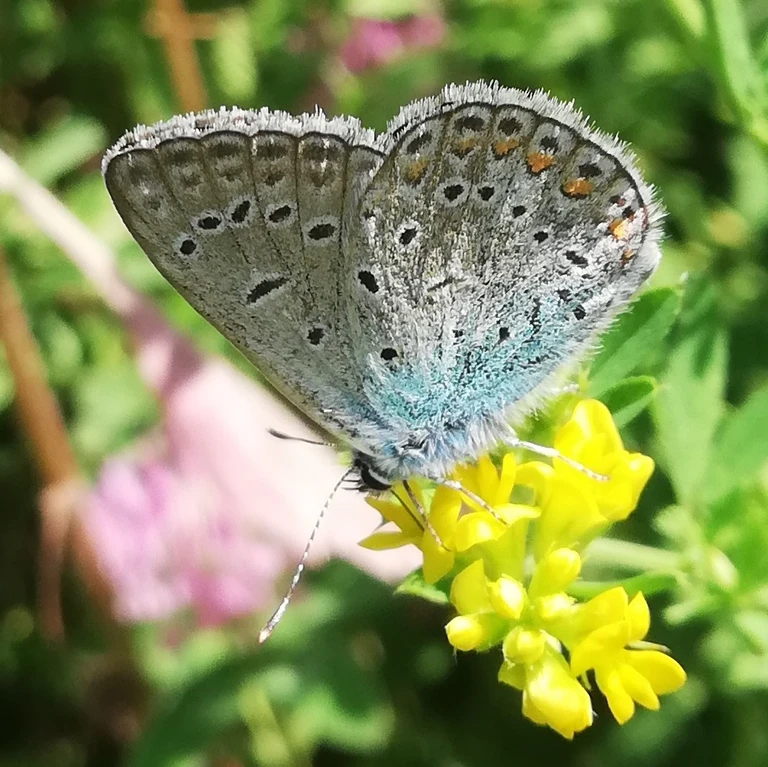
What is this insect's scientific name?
Polyommatus icarus
